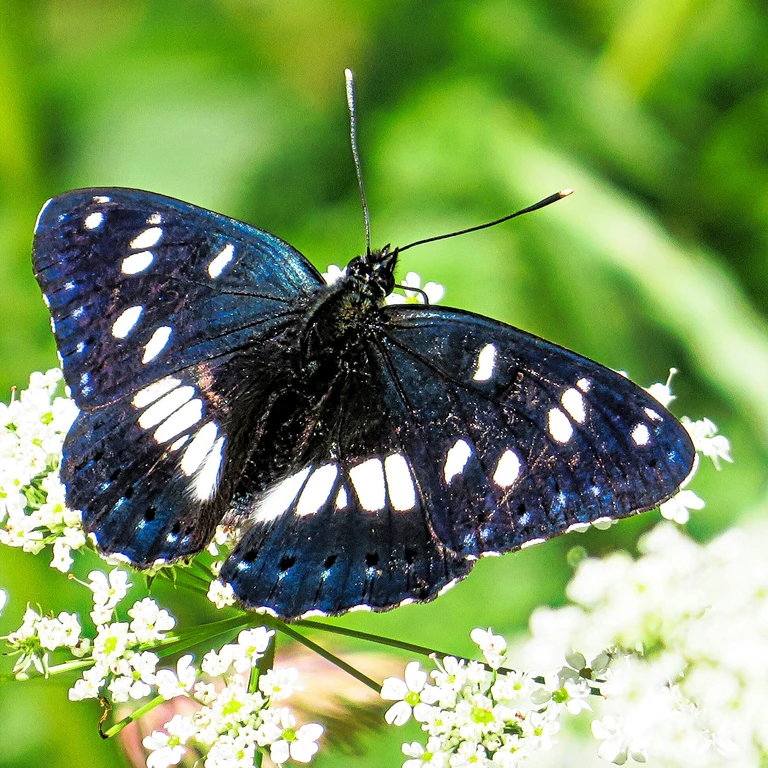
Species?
Limenitis reducta
